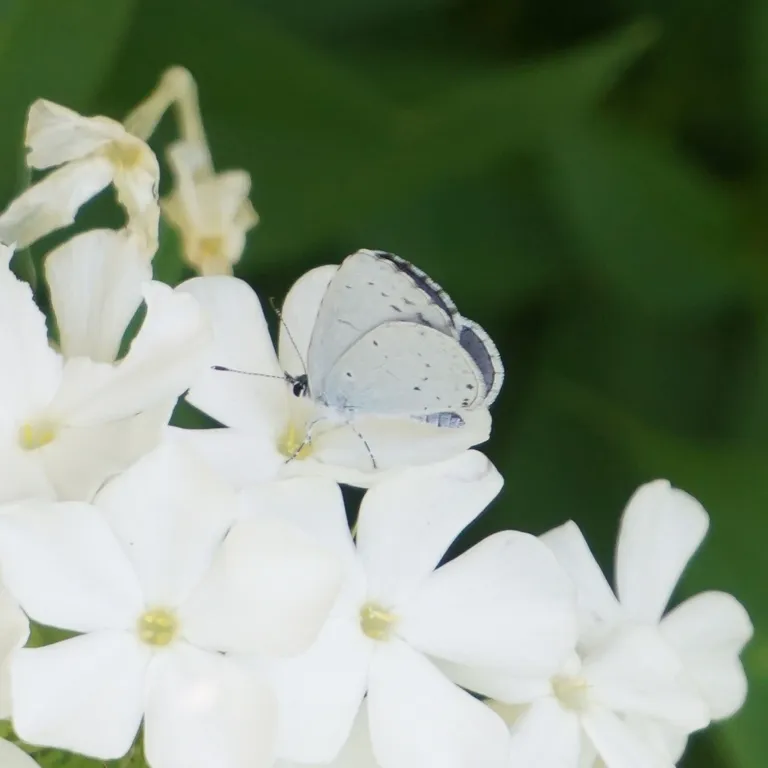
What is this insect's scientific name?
Celastrina argiolus
